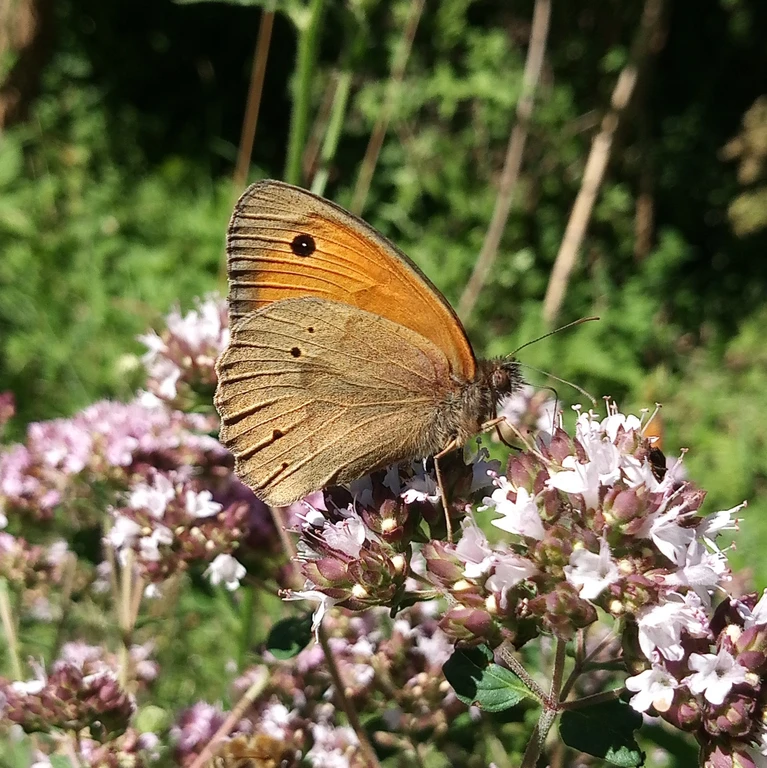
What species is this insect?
Maniola jurtina
